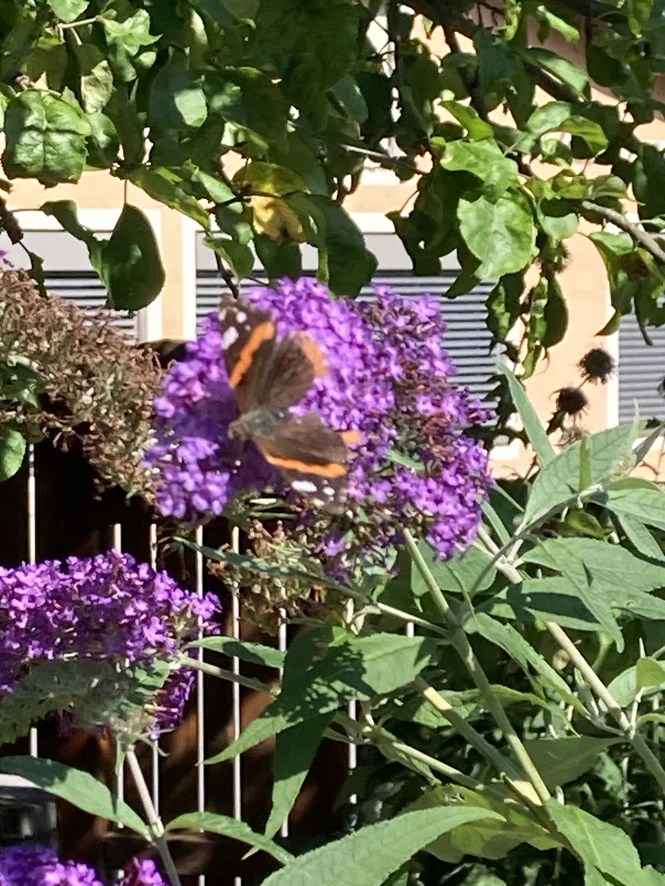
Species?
Vanessa atalanta
